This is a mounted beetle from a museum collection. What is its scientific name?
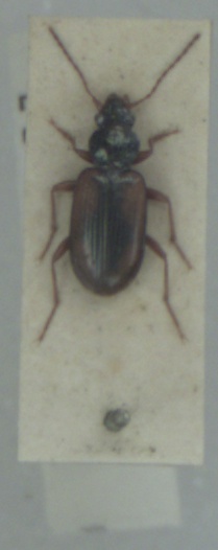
Bembidion maritimum
